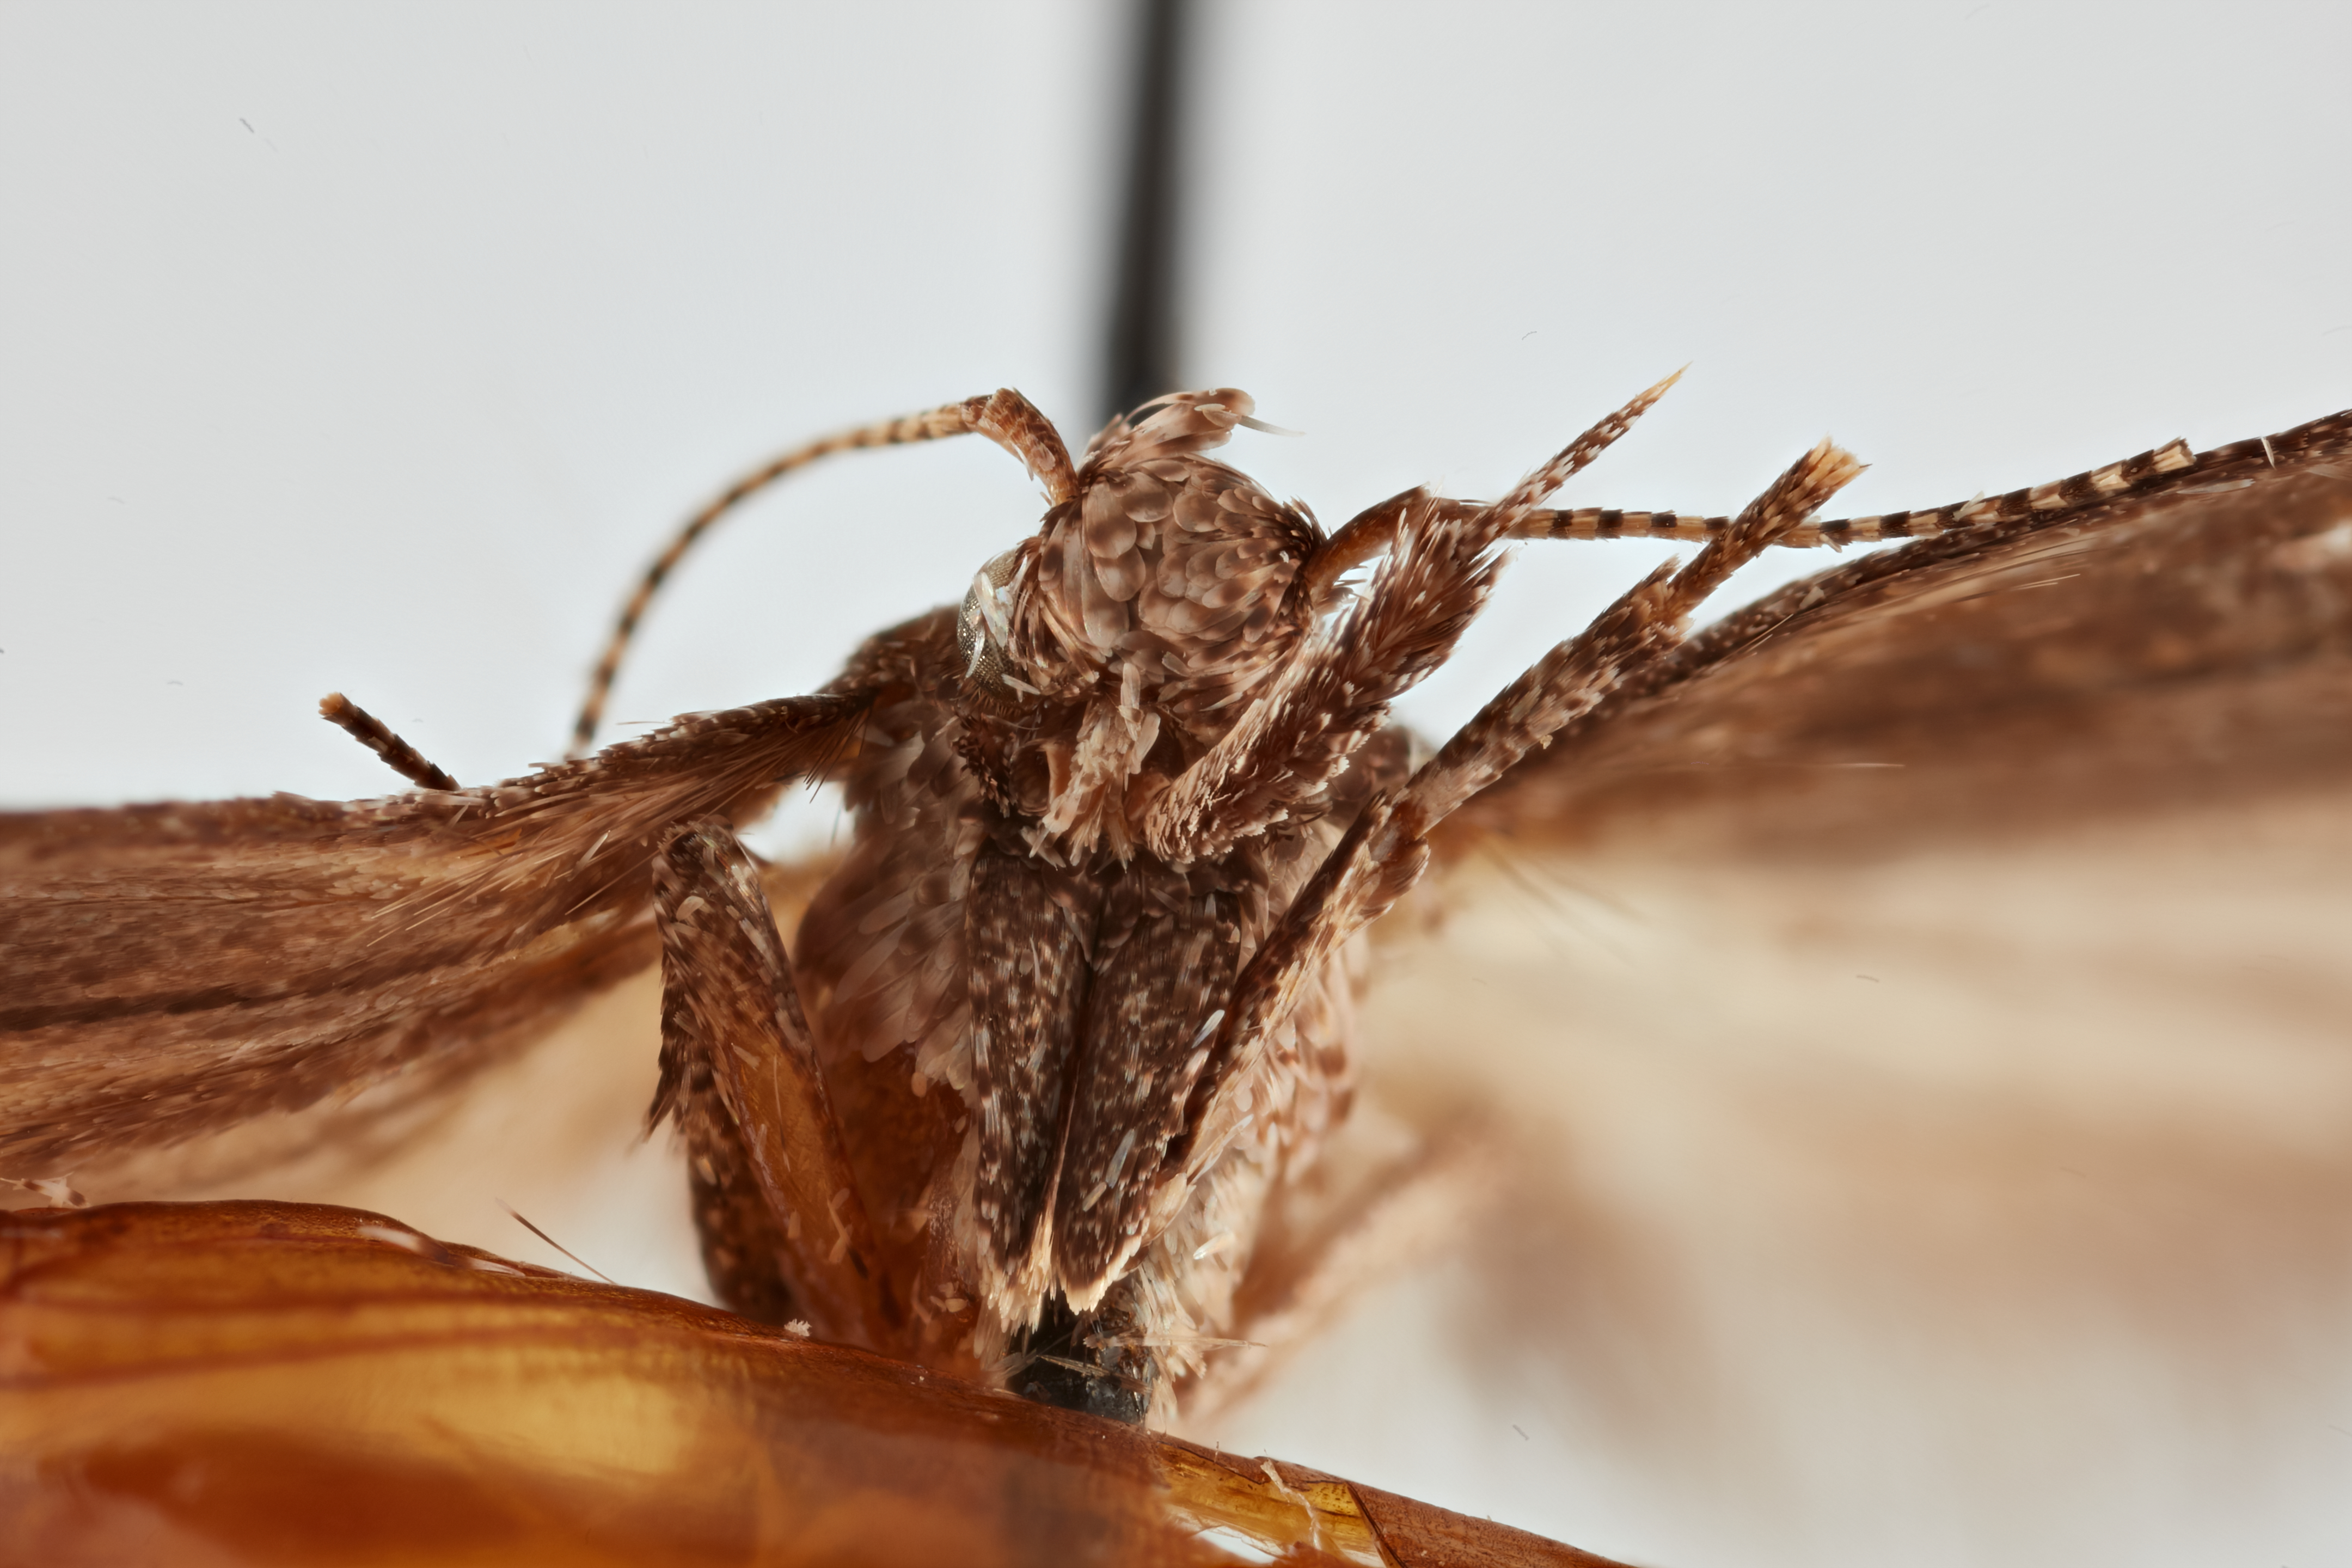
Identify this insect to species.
Gnorimoschema gallaesolidaginis
